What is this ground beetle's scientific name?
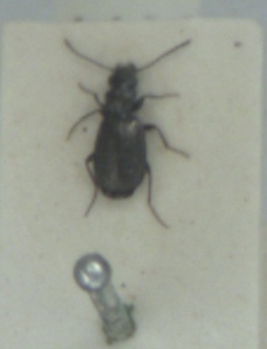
Syntomus foveatus
